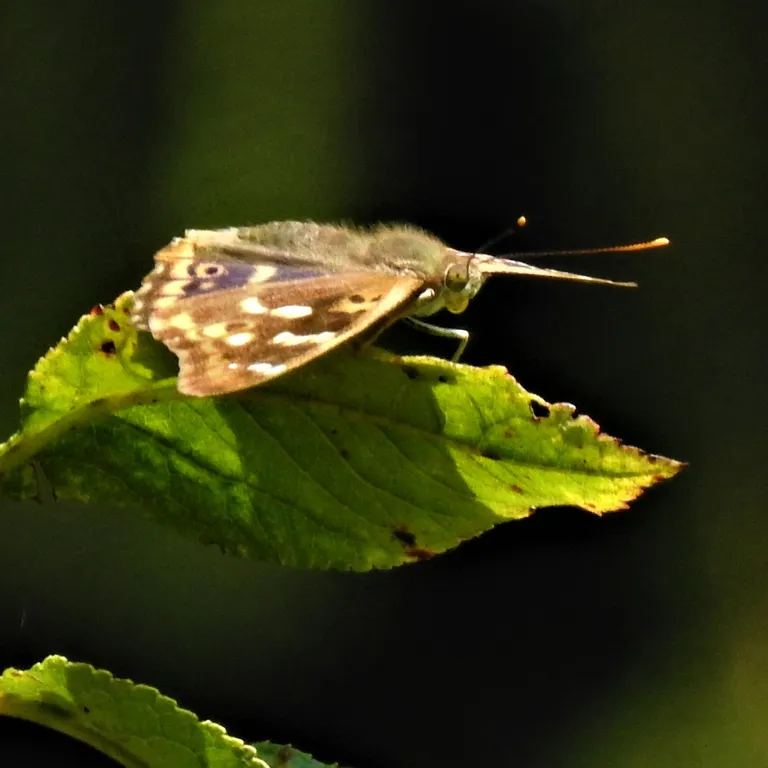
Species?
Apatura ilia
